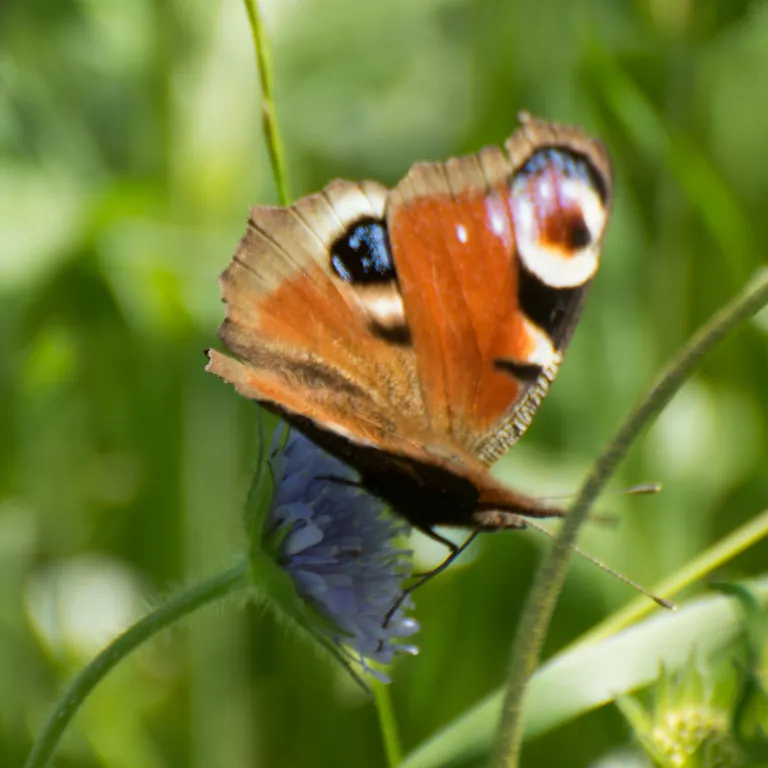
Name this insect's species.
Aglais io
